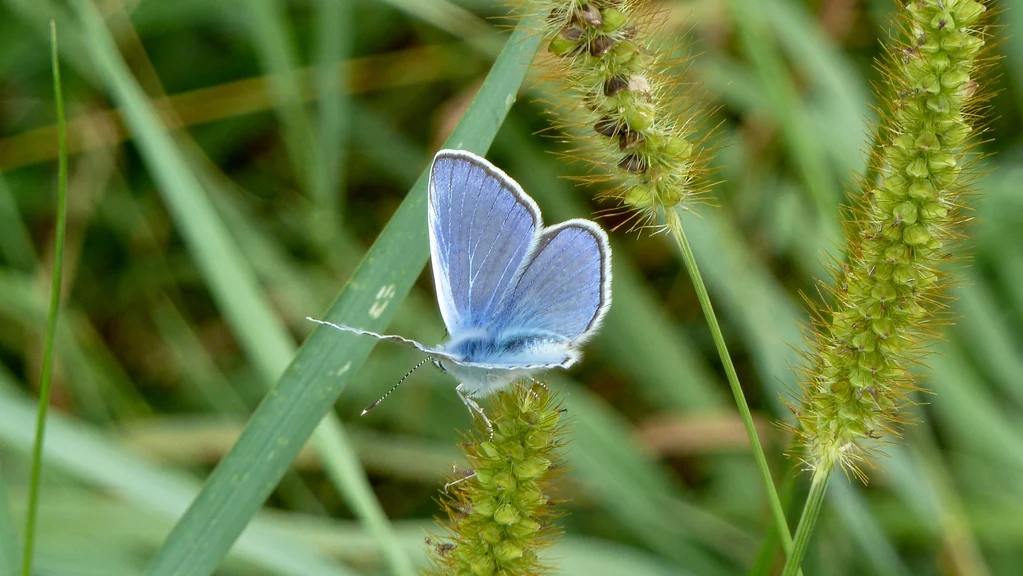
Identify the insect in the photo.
Polyommatus icarus
